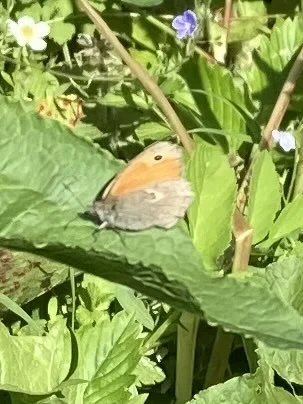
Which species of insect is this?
Coenonympha pamphilus
